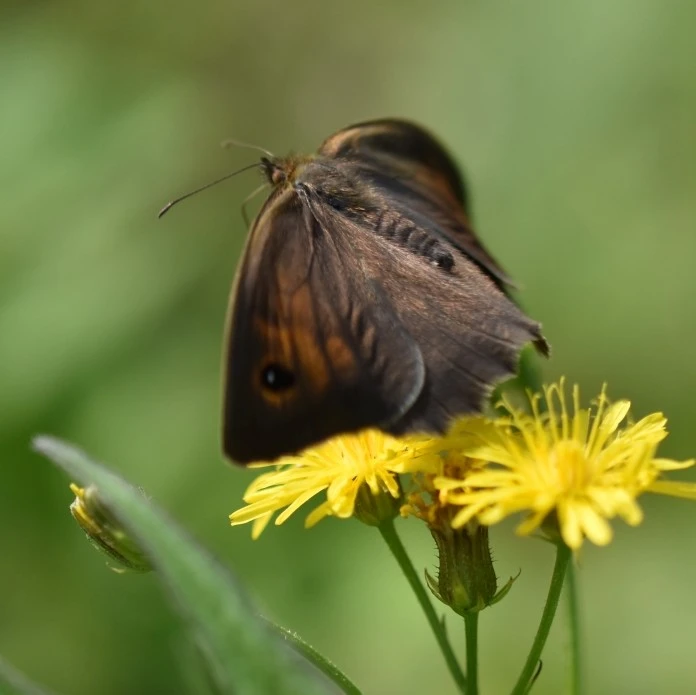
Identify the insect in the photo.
Maniola jurtina
